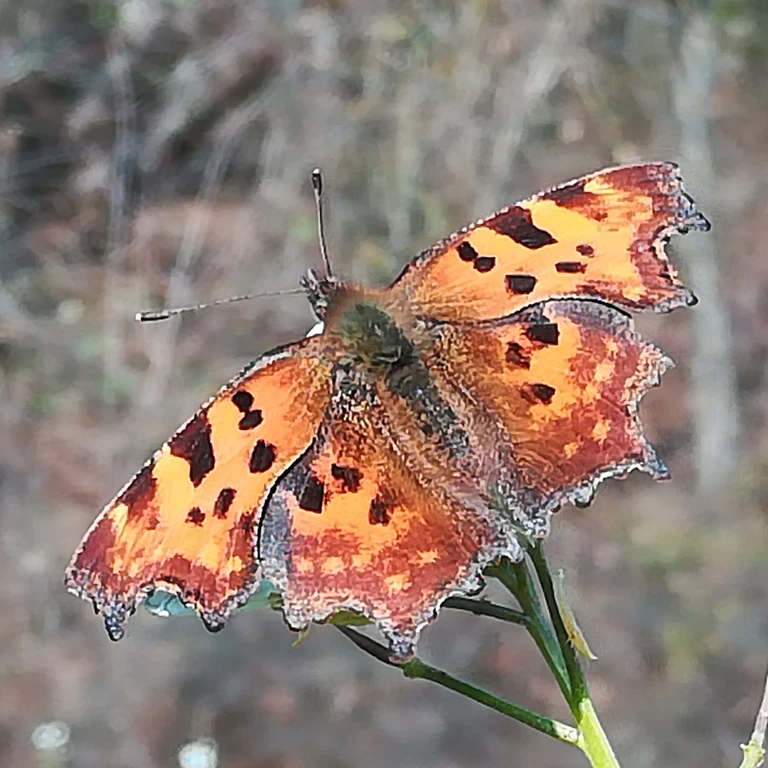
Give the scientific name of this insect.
Polygonia c-album
